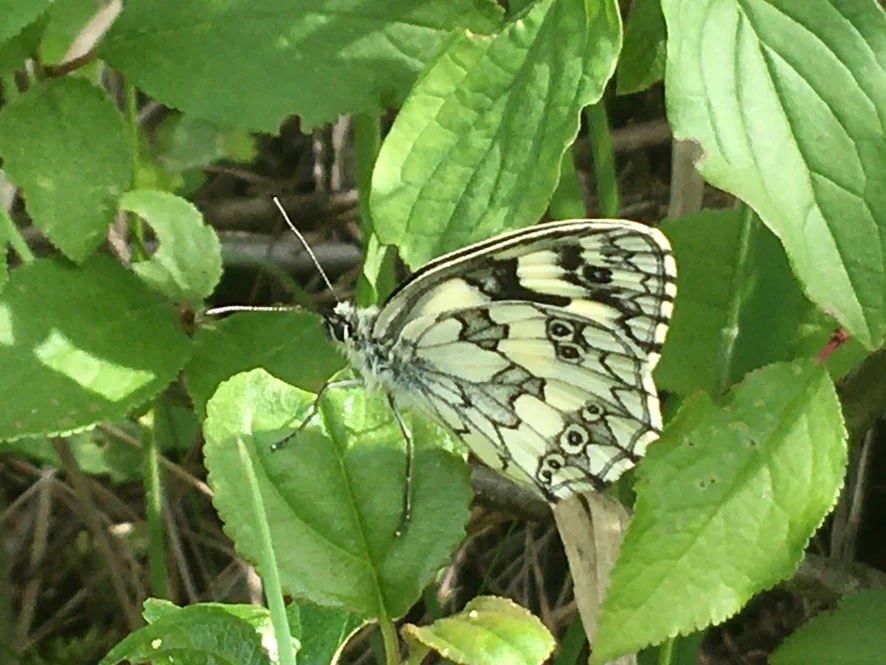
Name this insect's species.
Melanargia galathea
